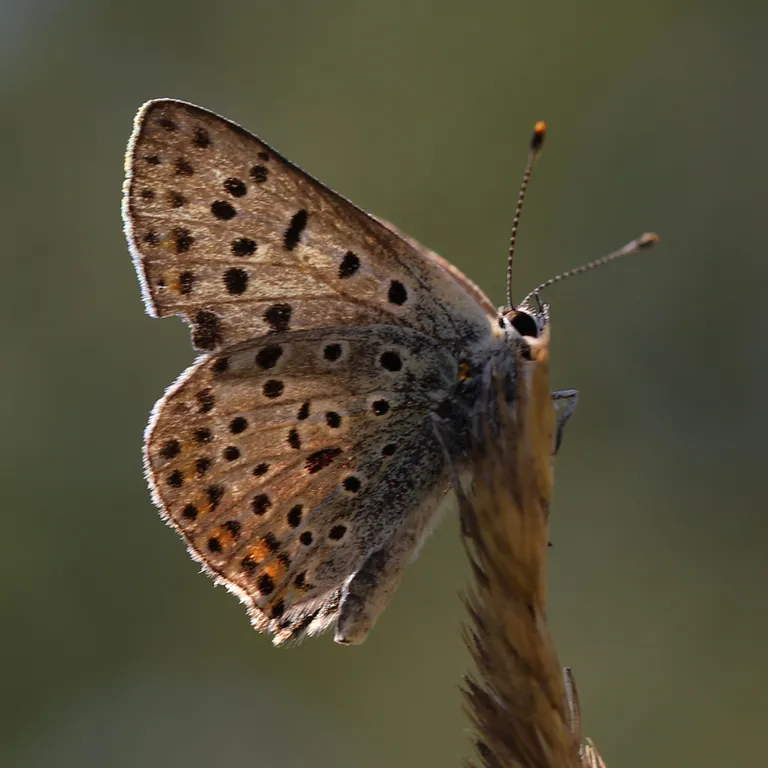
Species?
Lycaena tityrus (also Loweia tityrus)
